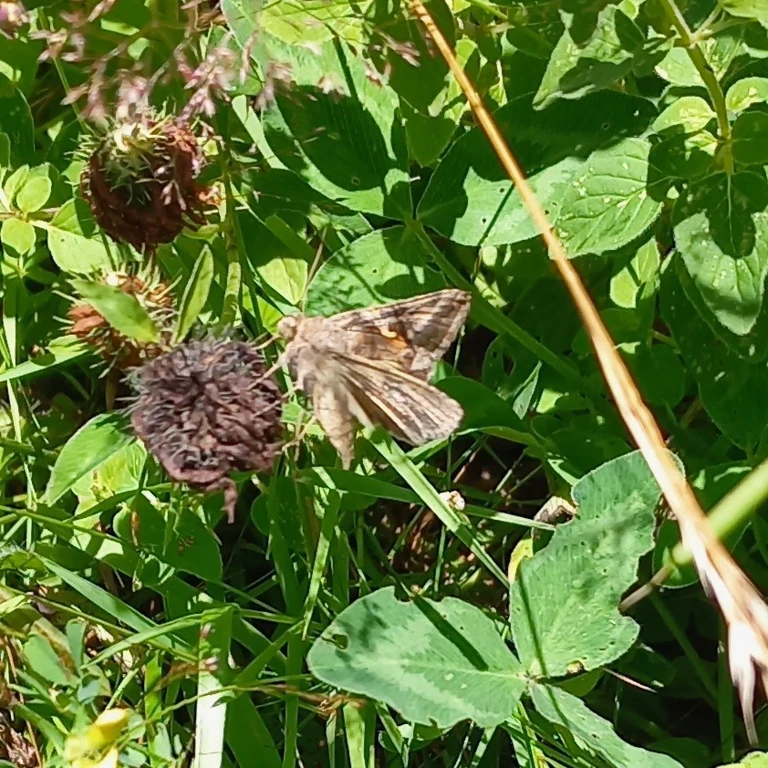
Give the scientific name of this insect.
Autographa gamma
